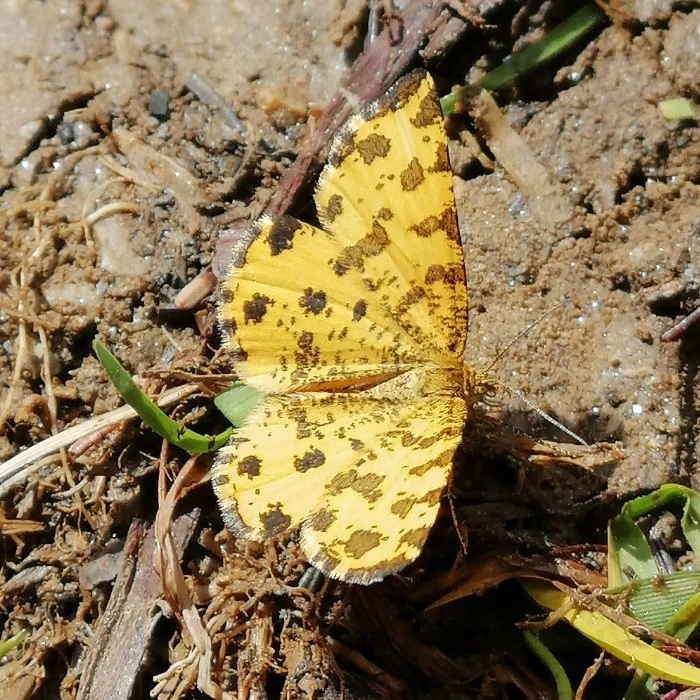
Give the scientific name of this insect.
Pseudopanthera macularia
